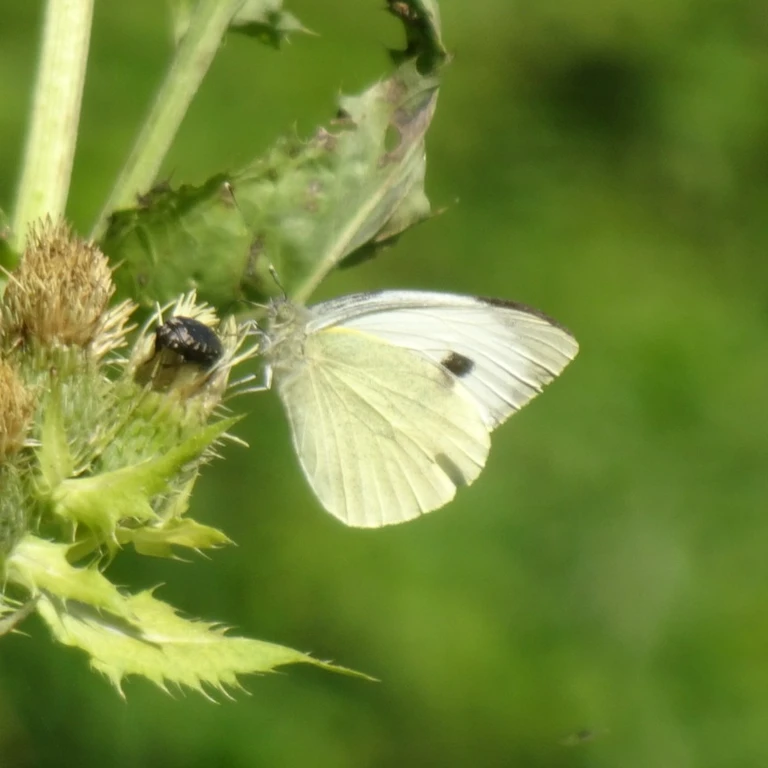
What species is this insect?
Pieris brassicae
